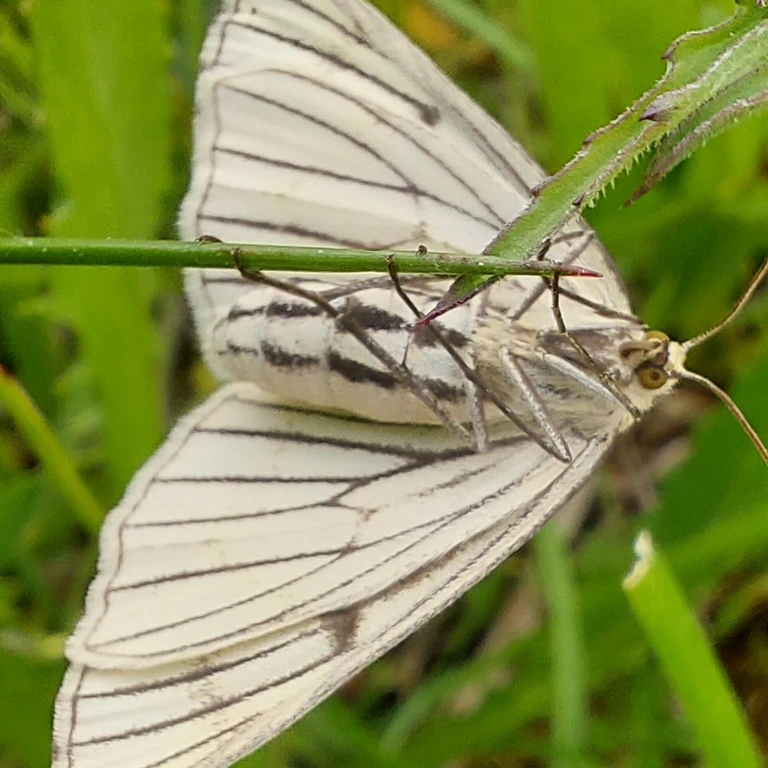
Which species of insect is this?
Siona lineata
